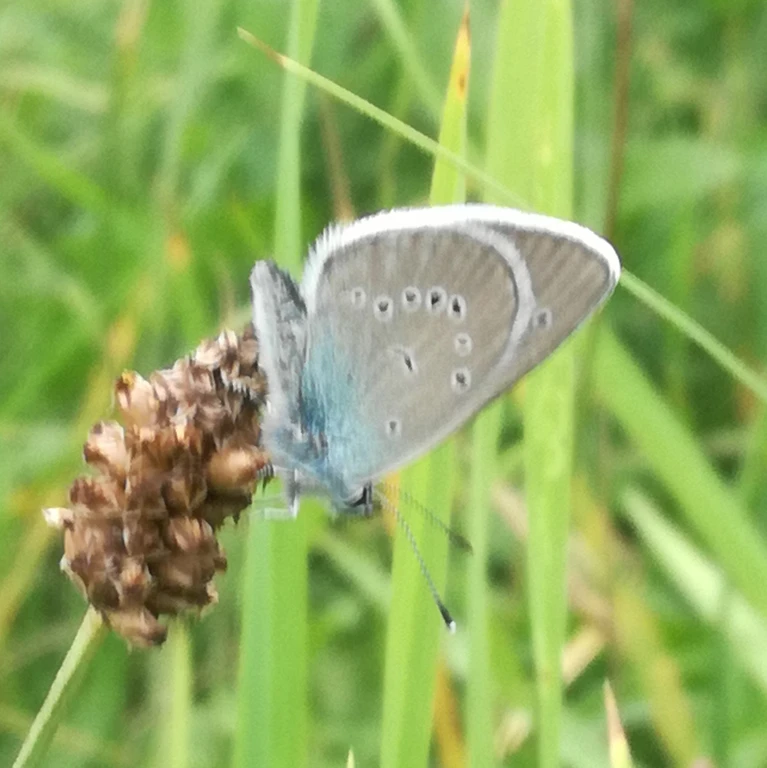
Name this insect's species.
Cyaniris semiargus
